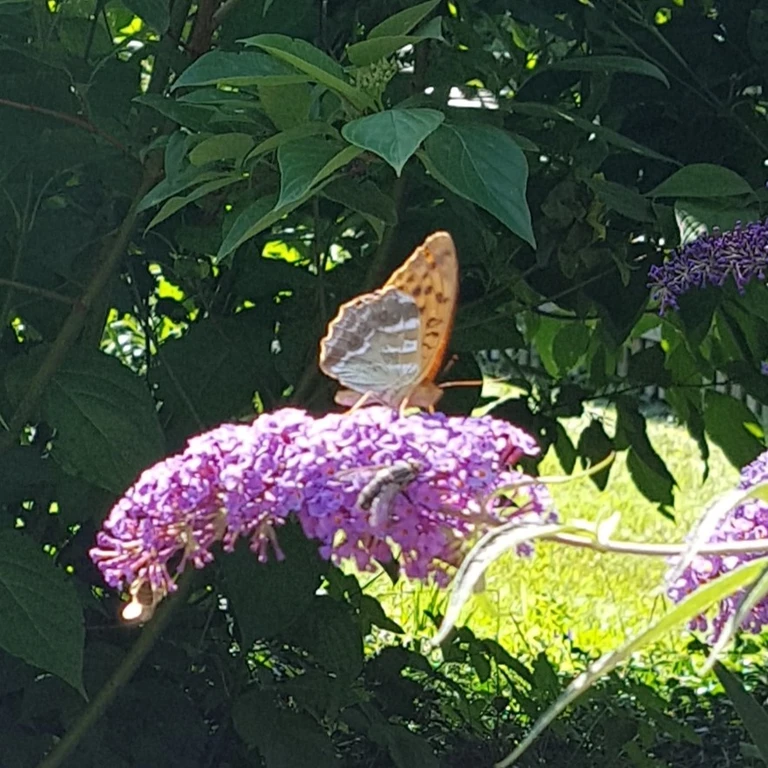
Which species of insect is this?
Argynnis paphia
